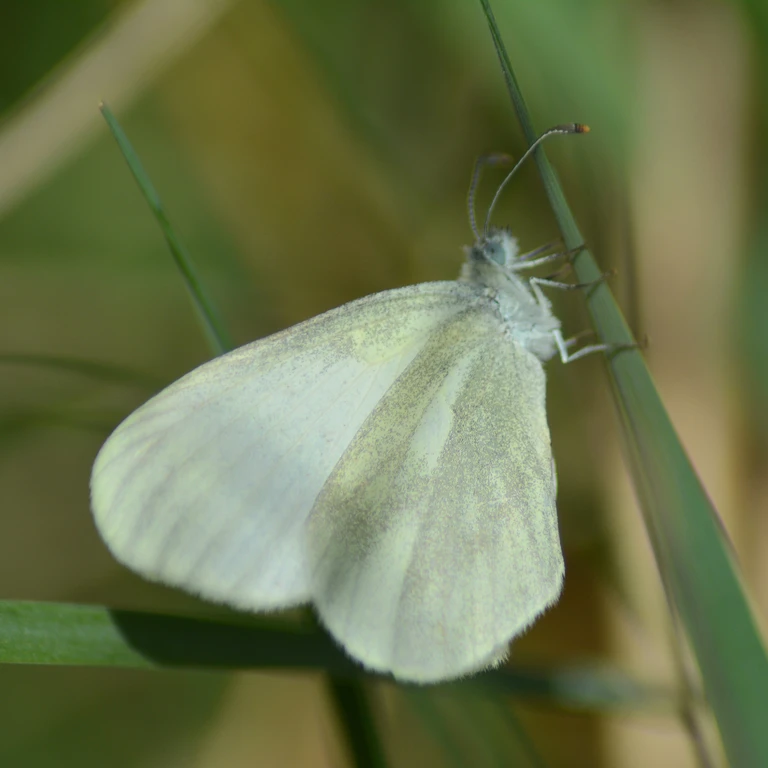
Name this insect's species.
Leptidea sinapis/juvernica
